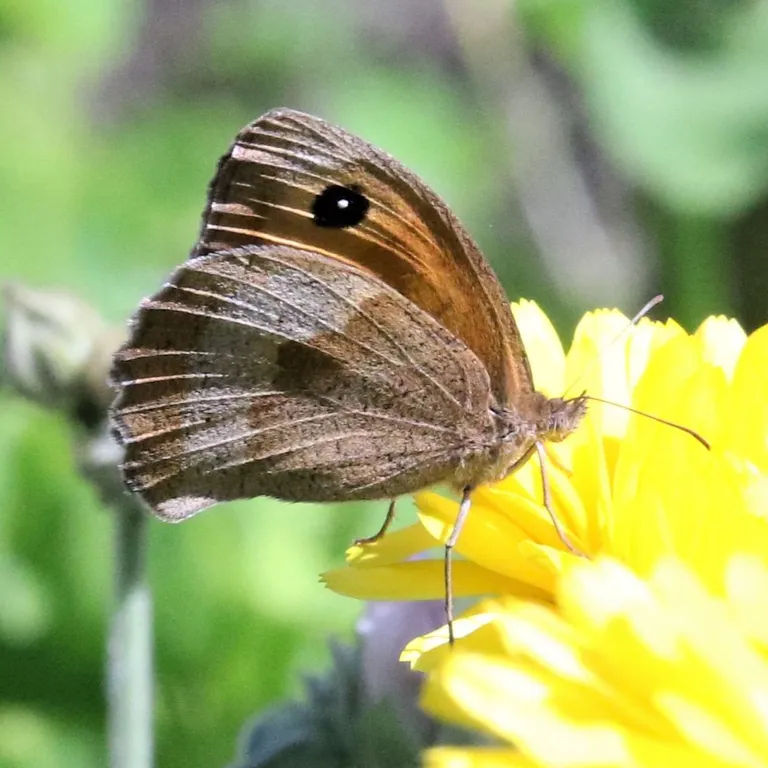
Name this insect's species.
Maniola jurtina
